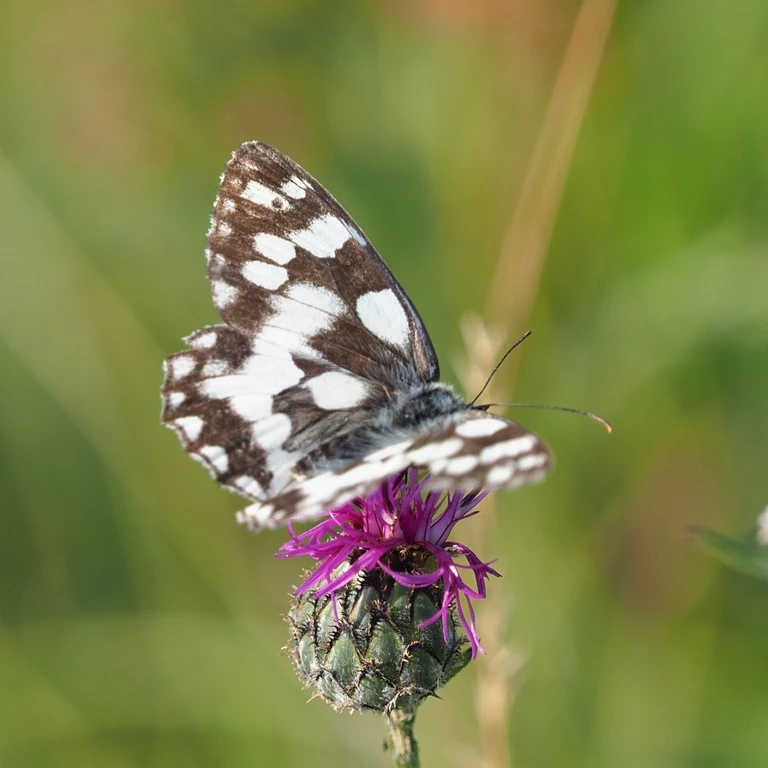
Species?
Melanargia galathea
